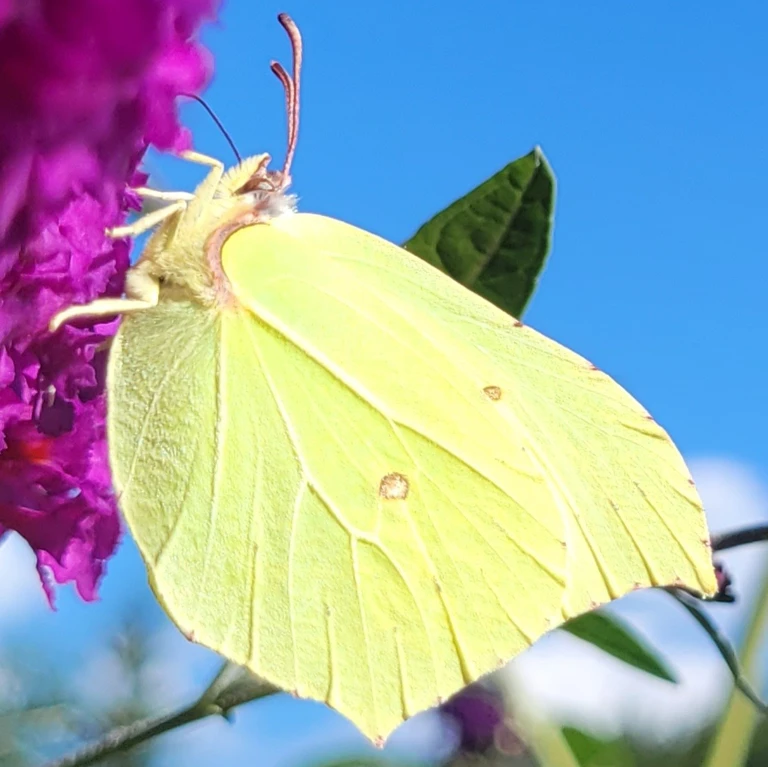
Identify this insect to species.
Gonepteryx rhamni
